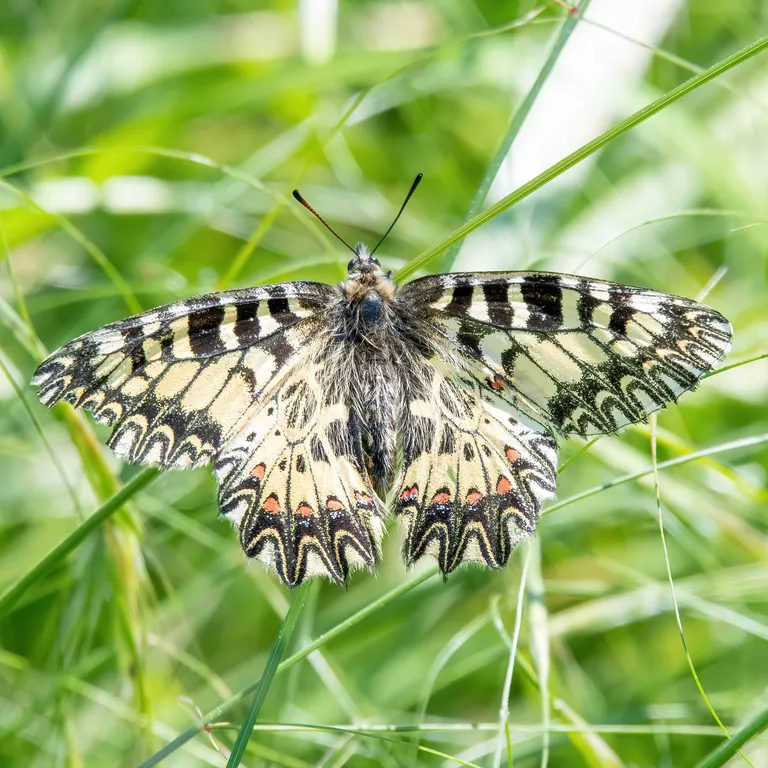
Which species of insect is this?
Zerynthia polyxena
